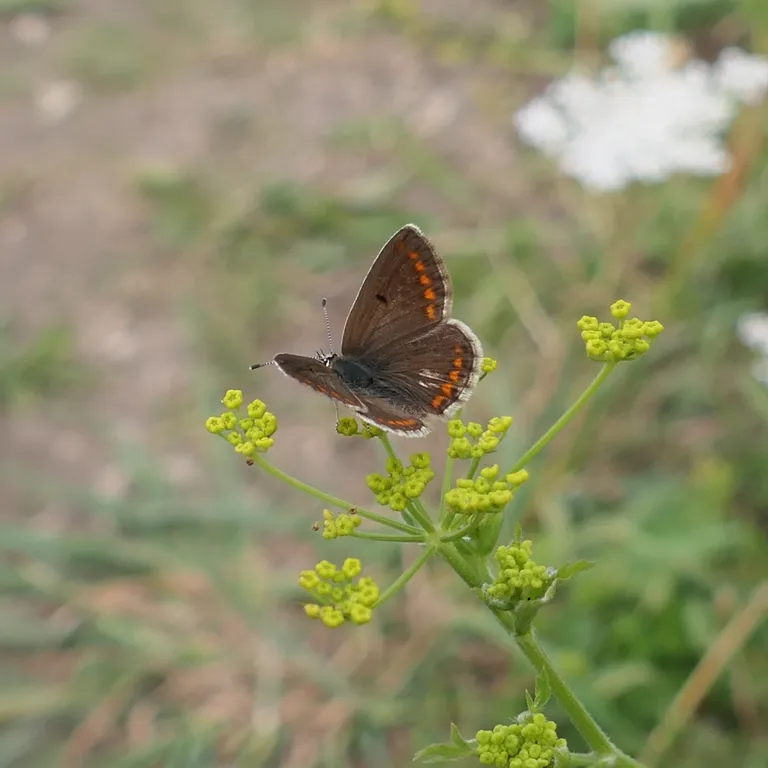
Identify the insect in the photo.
Aricia agestis/artaxerxes
